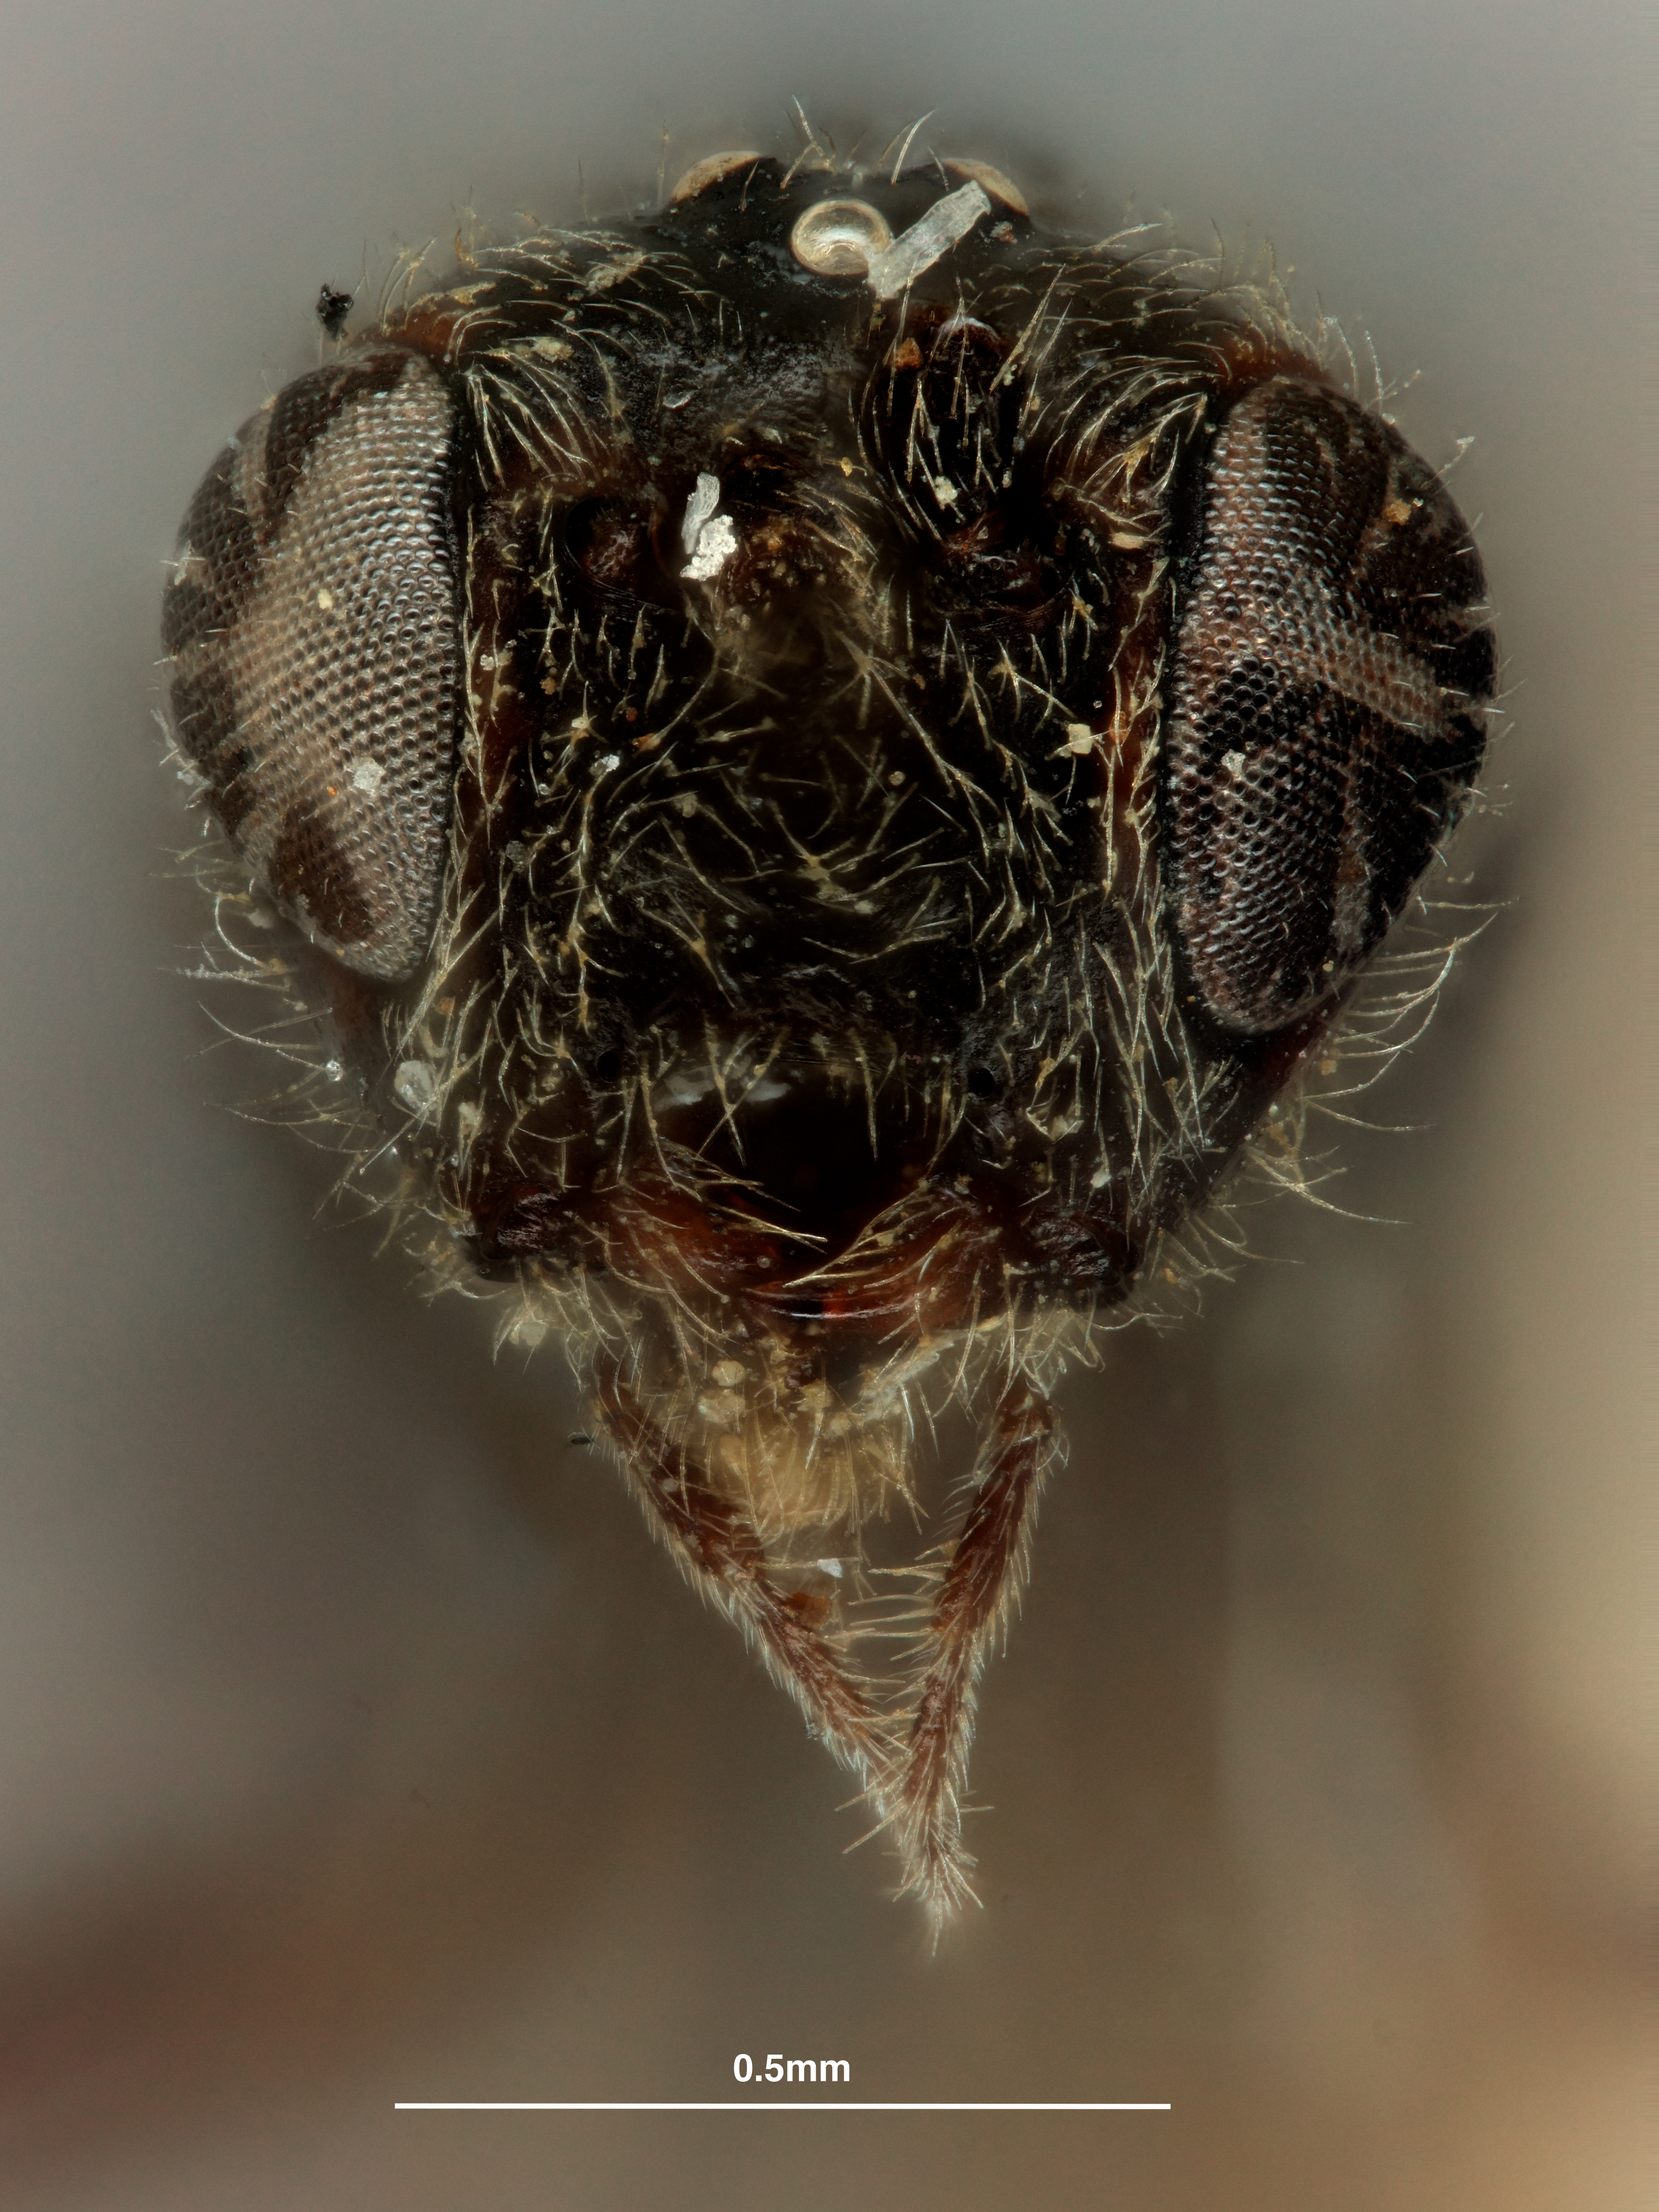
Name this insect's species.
Microbracon nigrorufum
